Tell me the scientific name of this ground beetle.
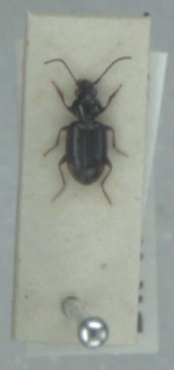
Bembidion lunulatum
